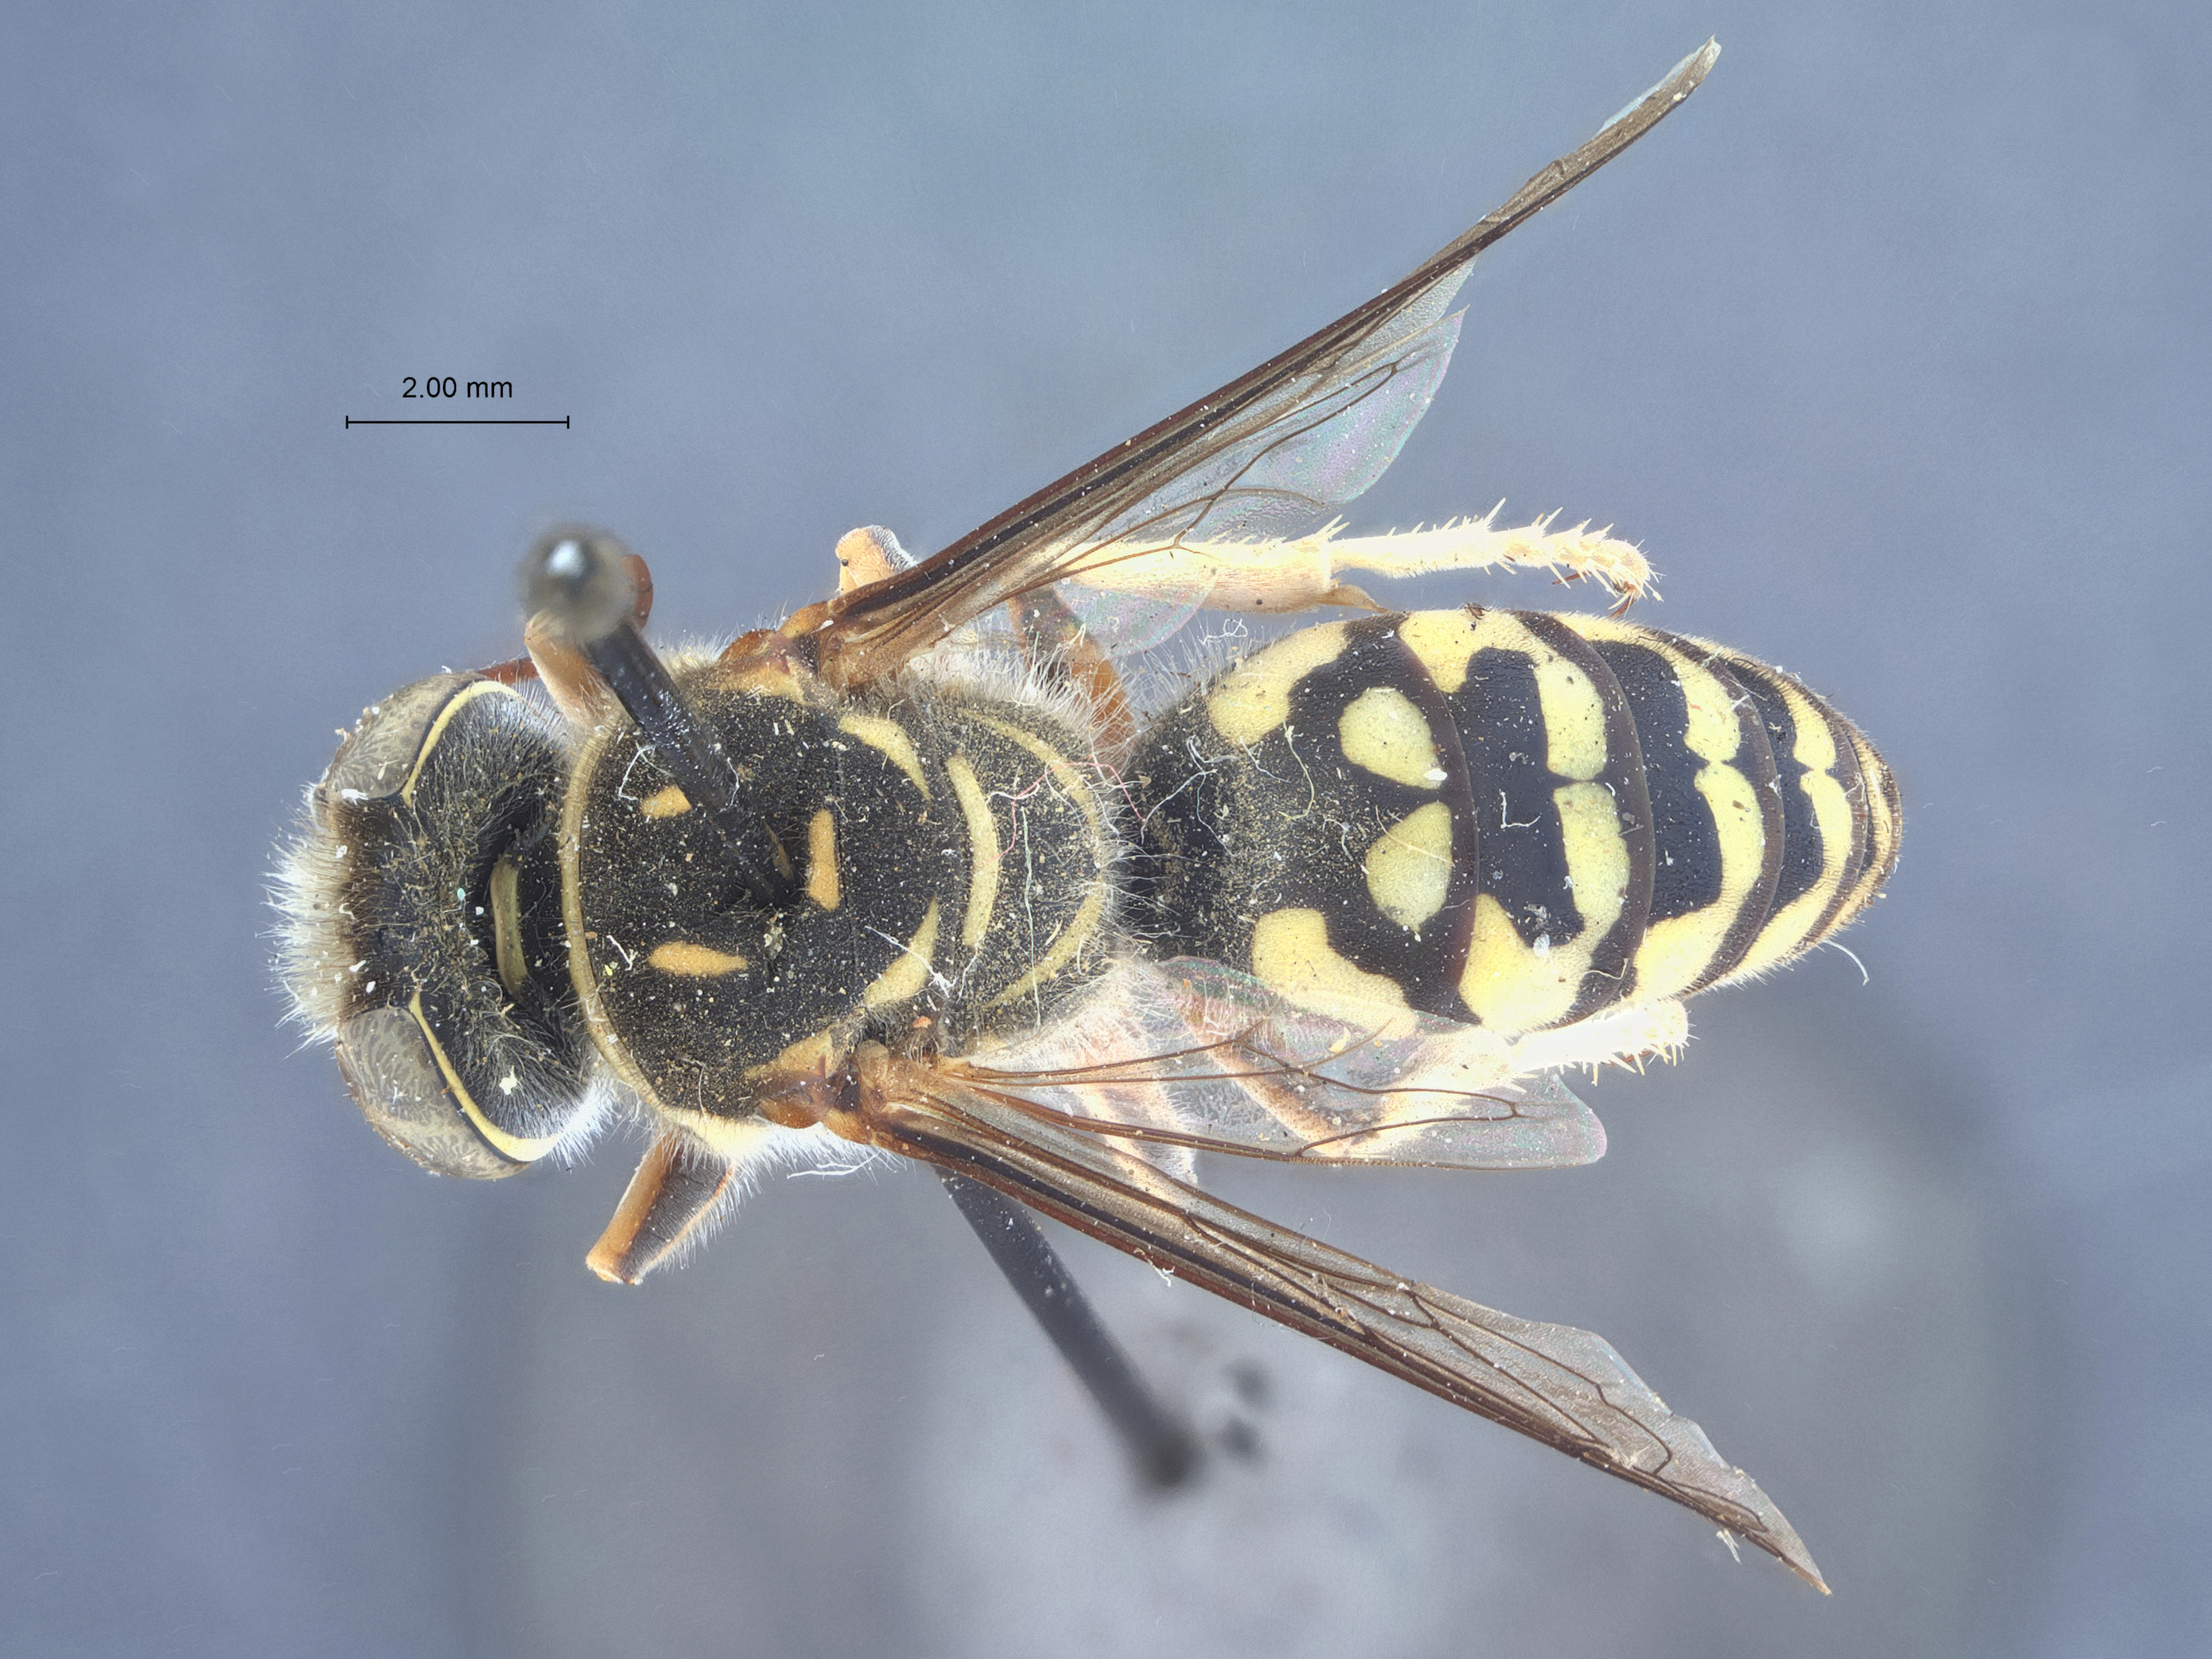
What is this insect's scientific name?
Stictia guatemalensis
